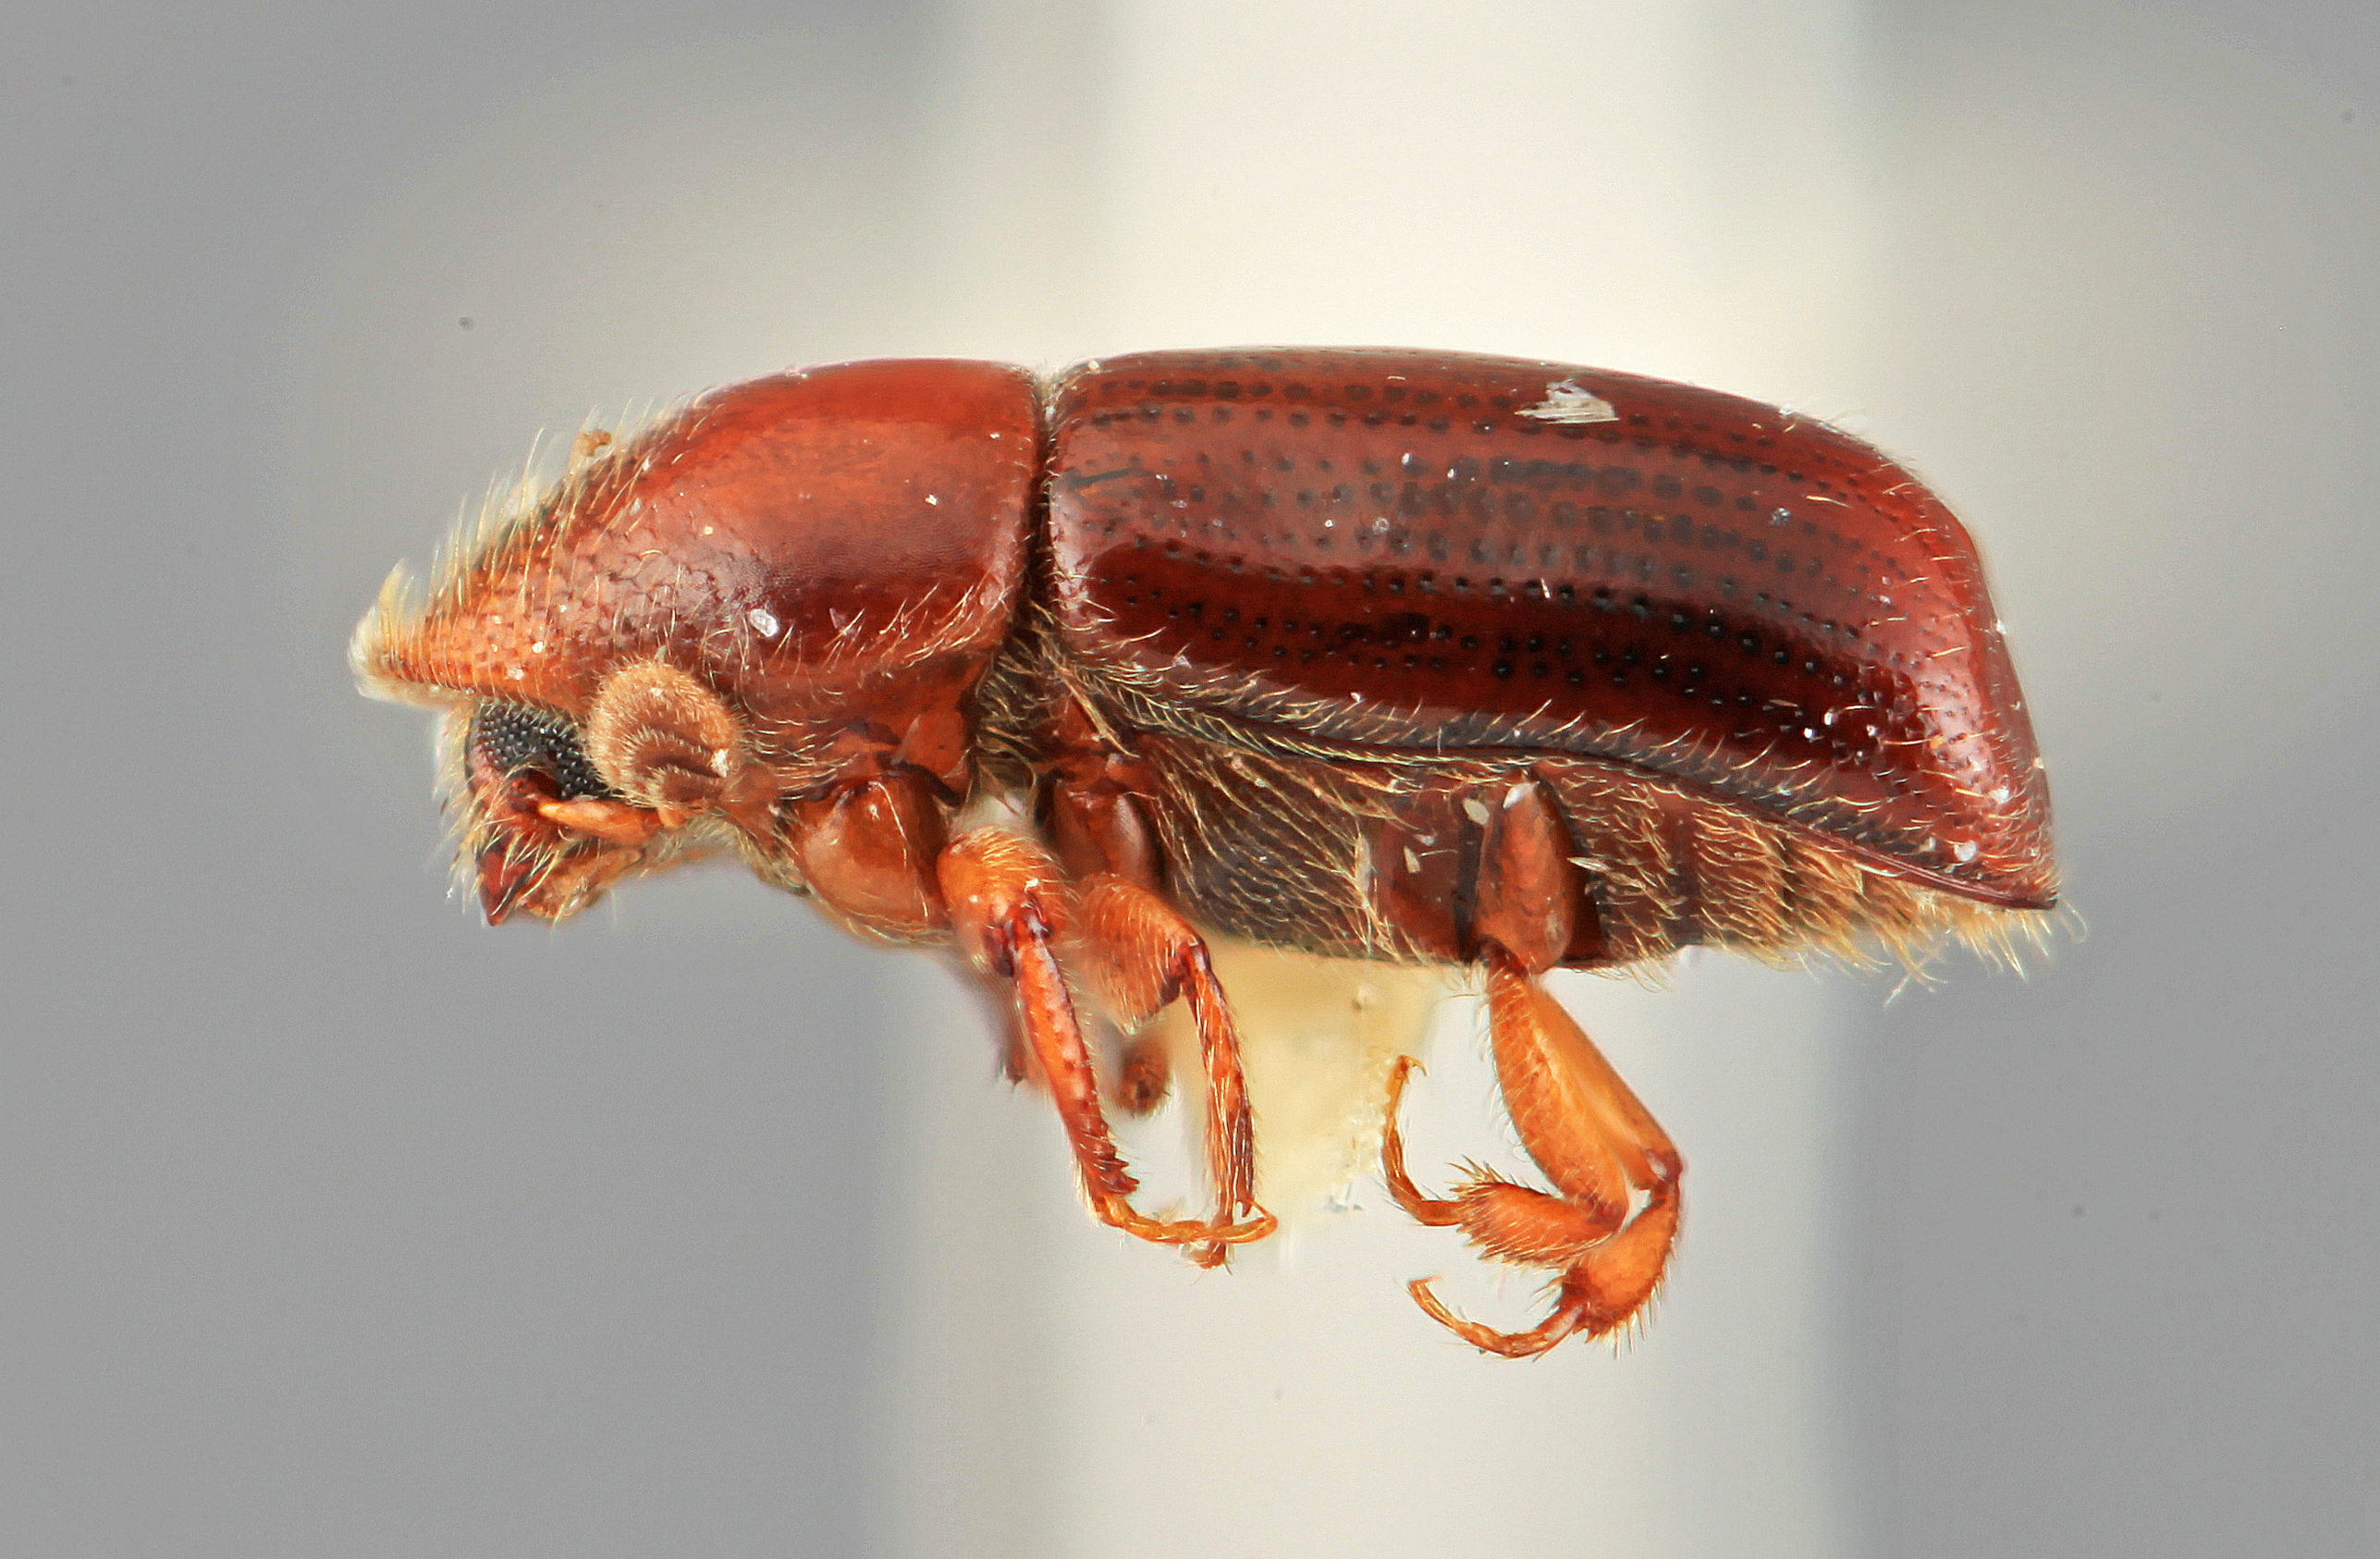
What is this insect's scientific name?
Gnathotrupes moraviae
